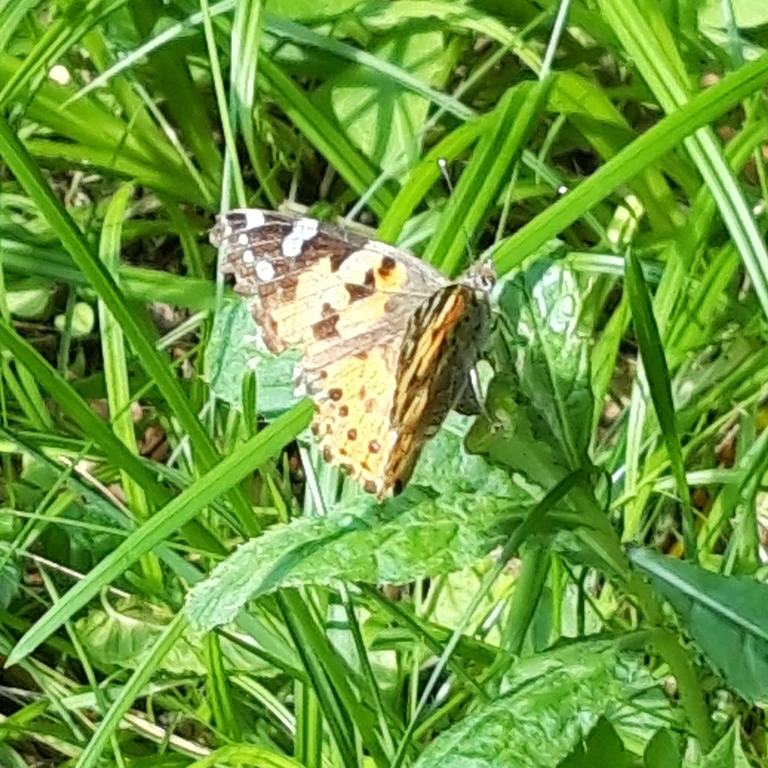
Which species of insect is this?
Vanessa cardui
